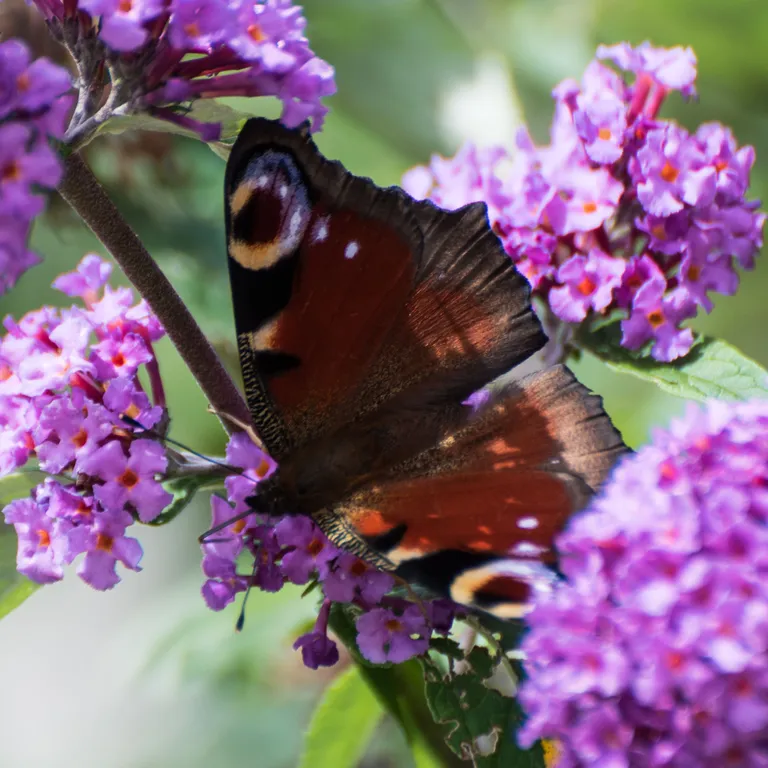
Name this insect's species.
Aglais io
